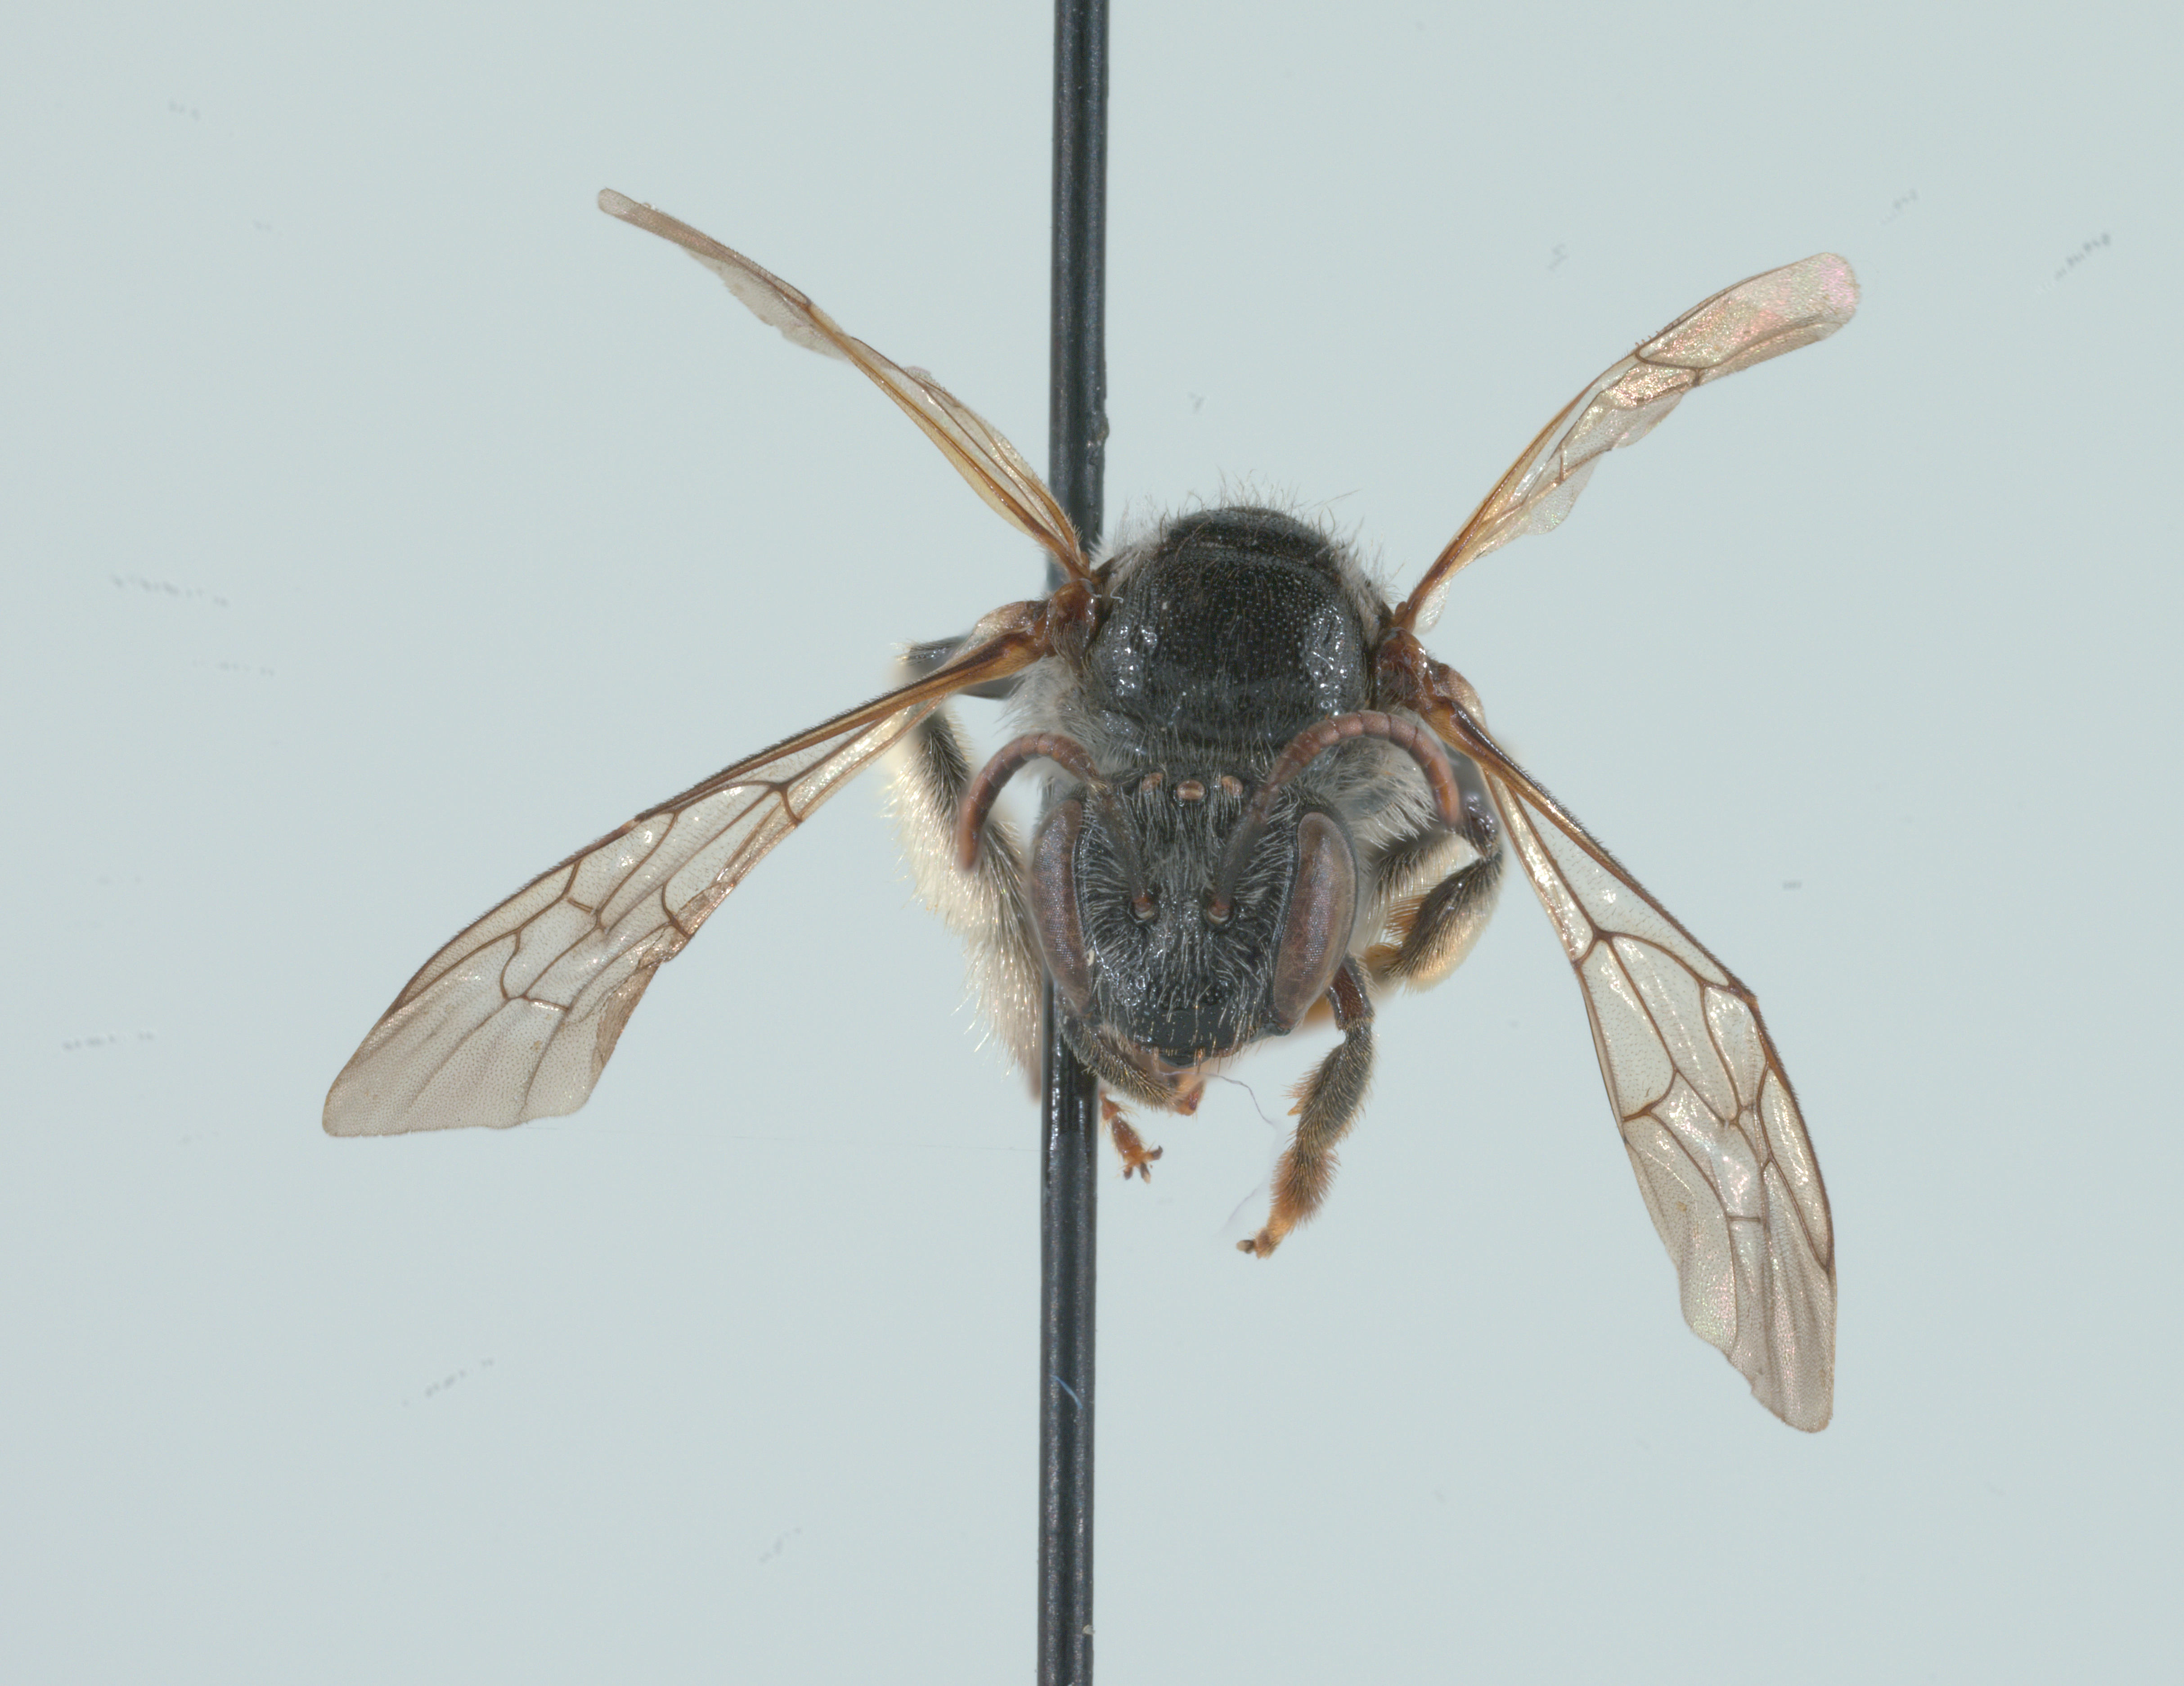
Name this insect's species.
Macropis ciliata
